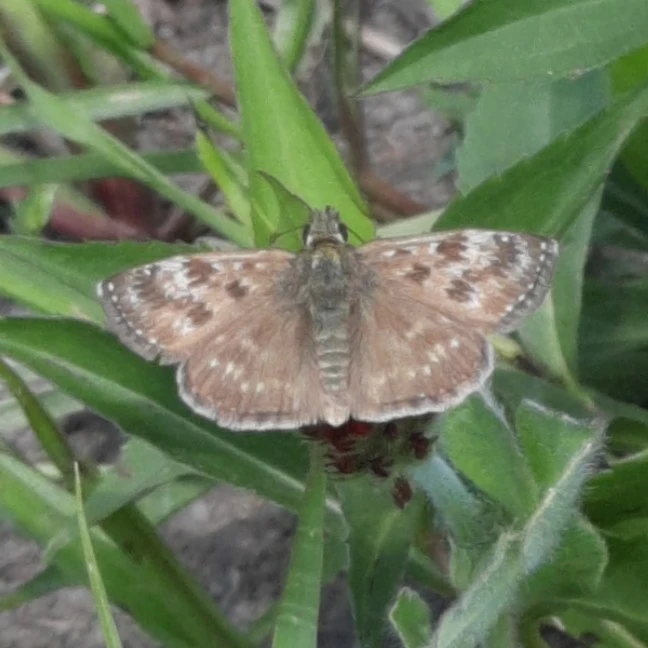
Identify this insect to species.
Erynnis tages
